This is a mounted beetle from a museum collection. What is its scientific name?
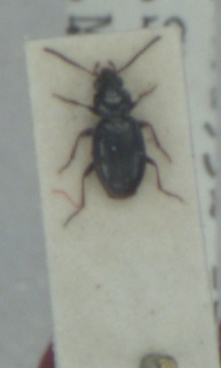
Bembidion schueppelii
